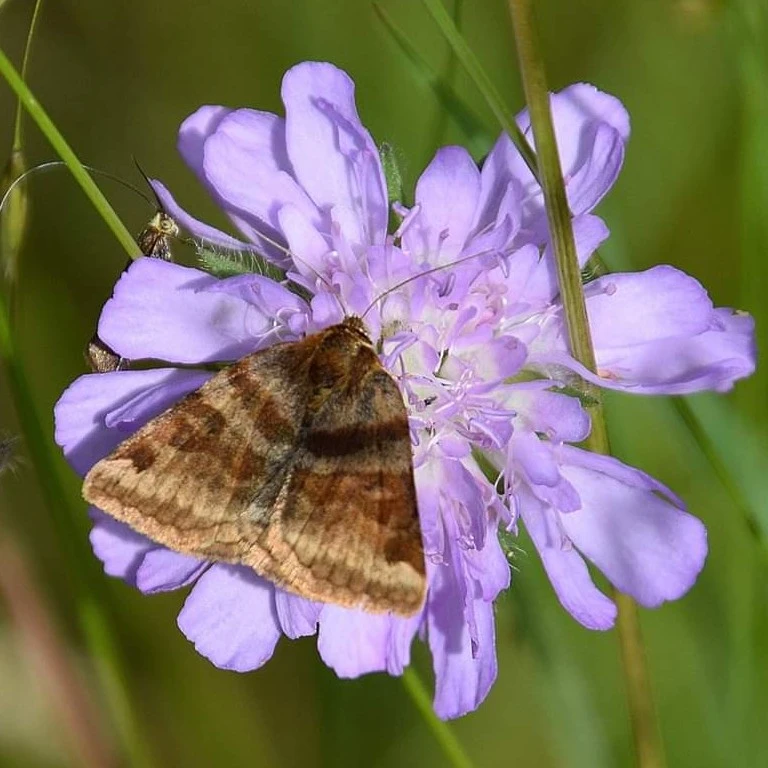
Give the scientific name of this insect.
Euclidia glyphica
